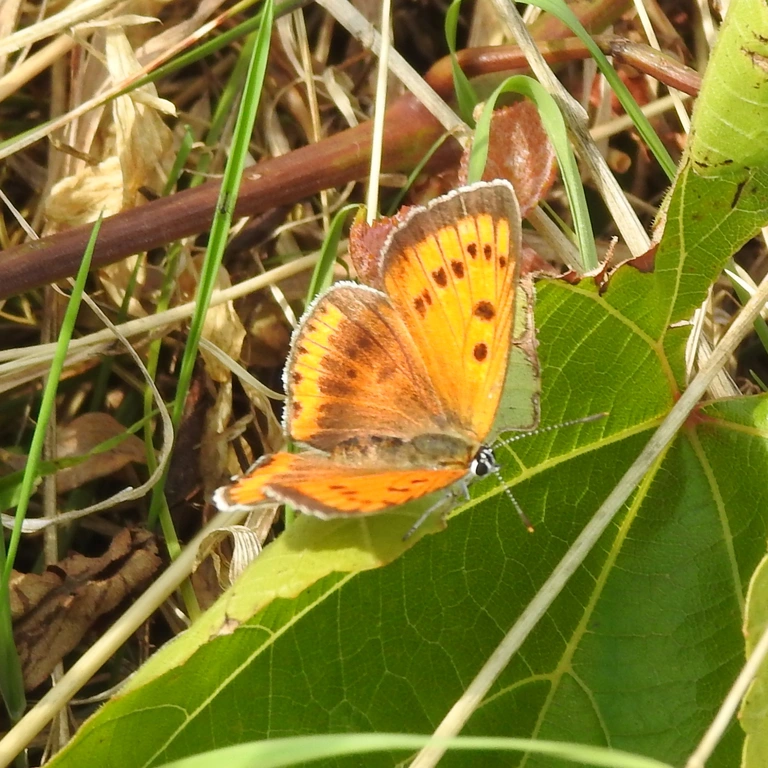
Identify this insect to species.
Lycaena dispar
